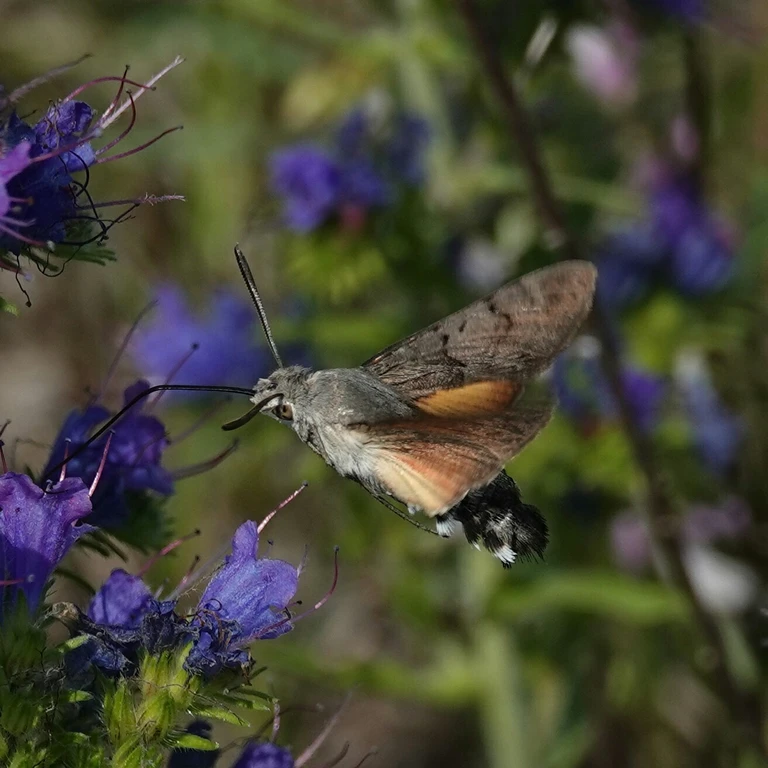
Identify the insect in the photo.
Macroglossum stellatarum
